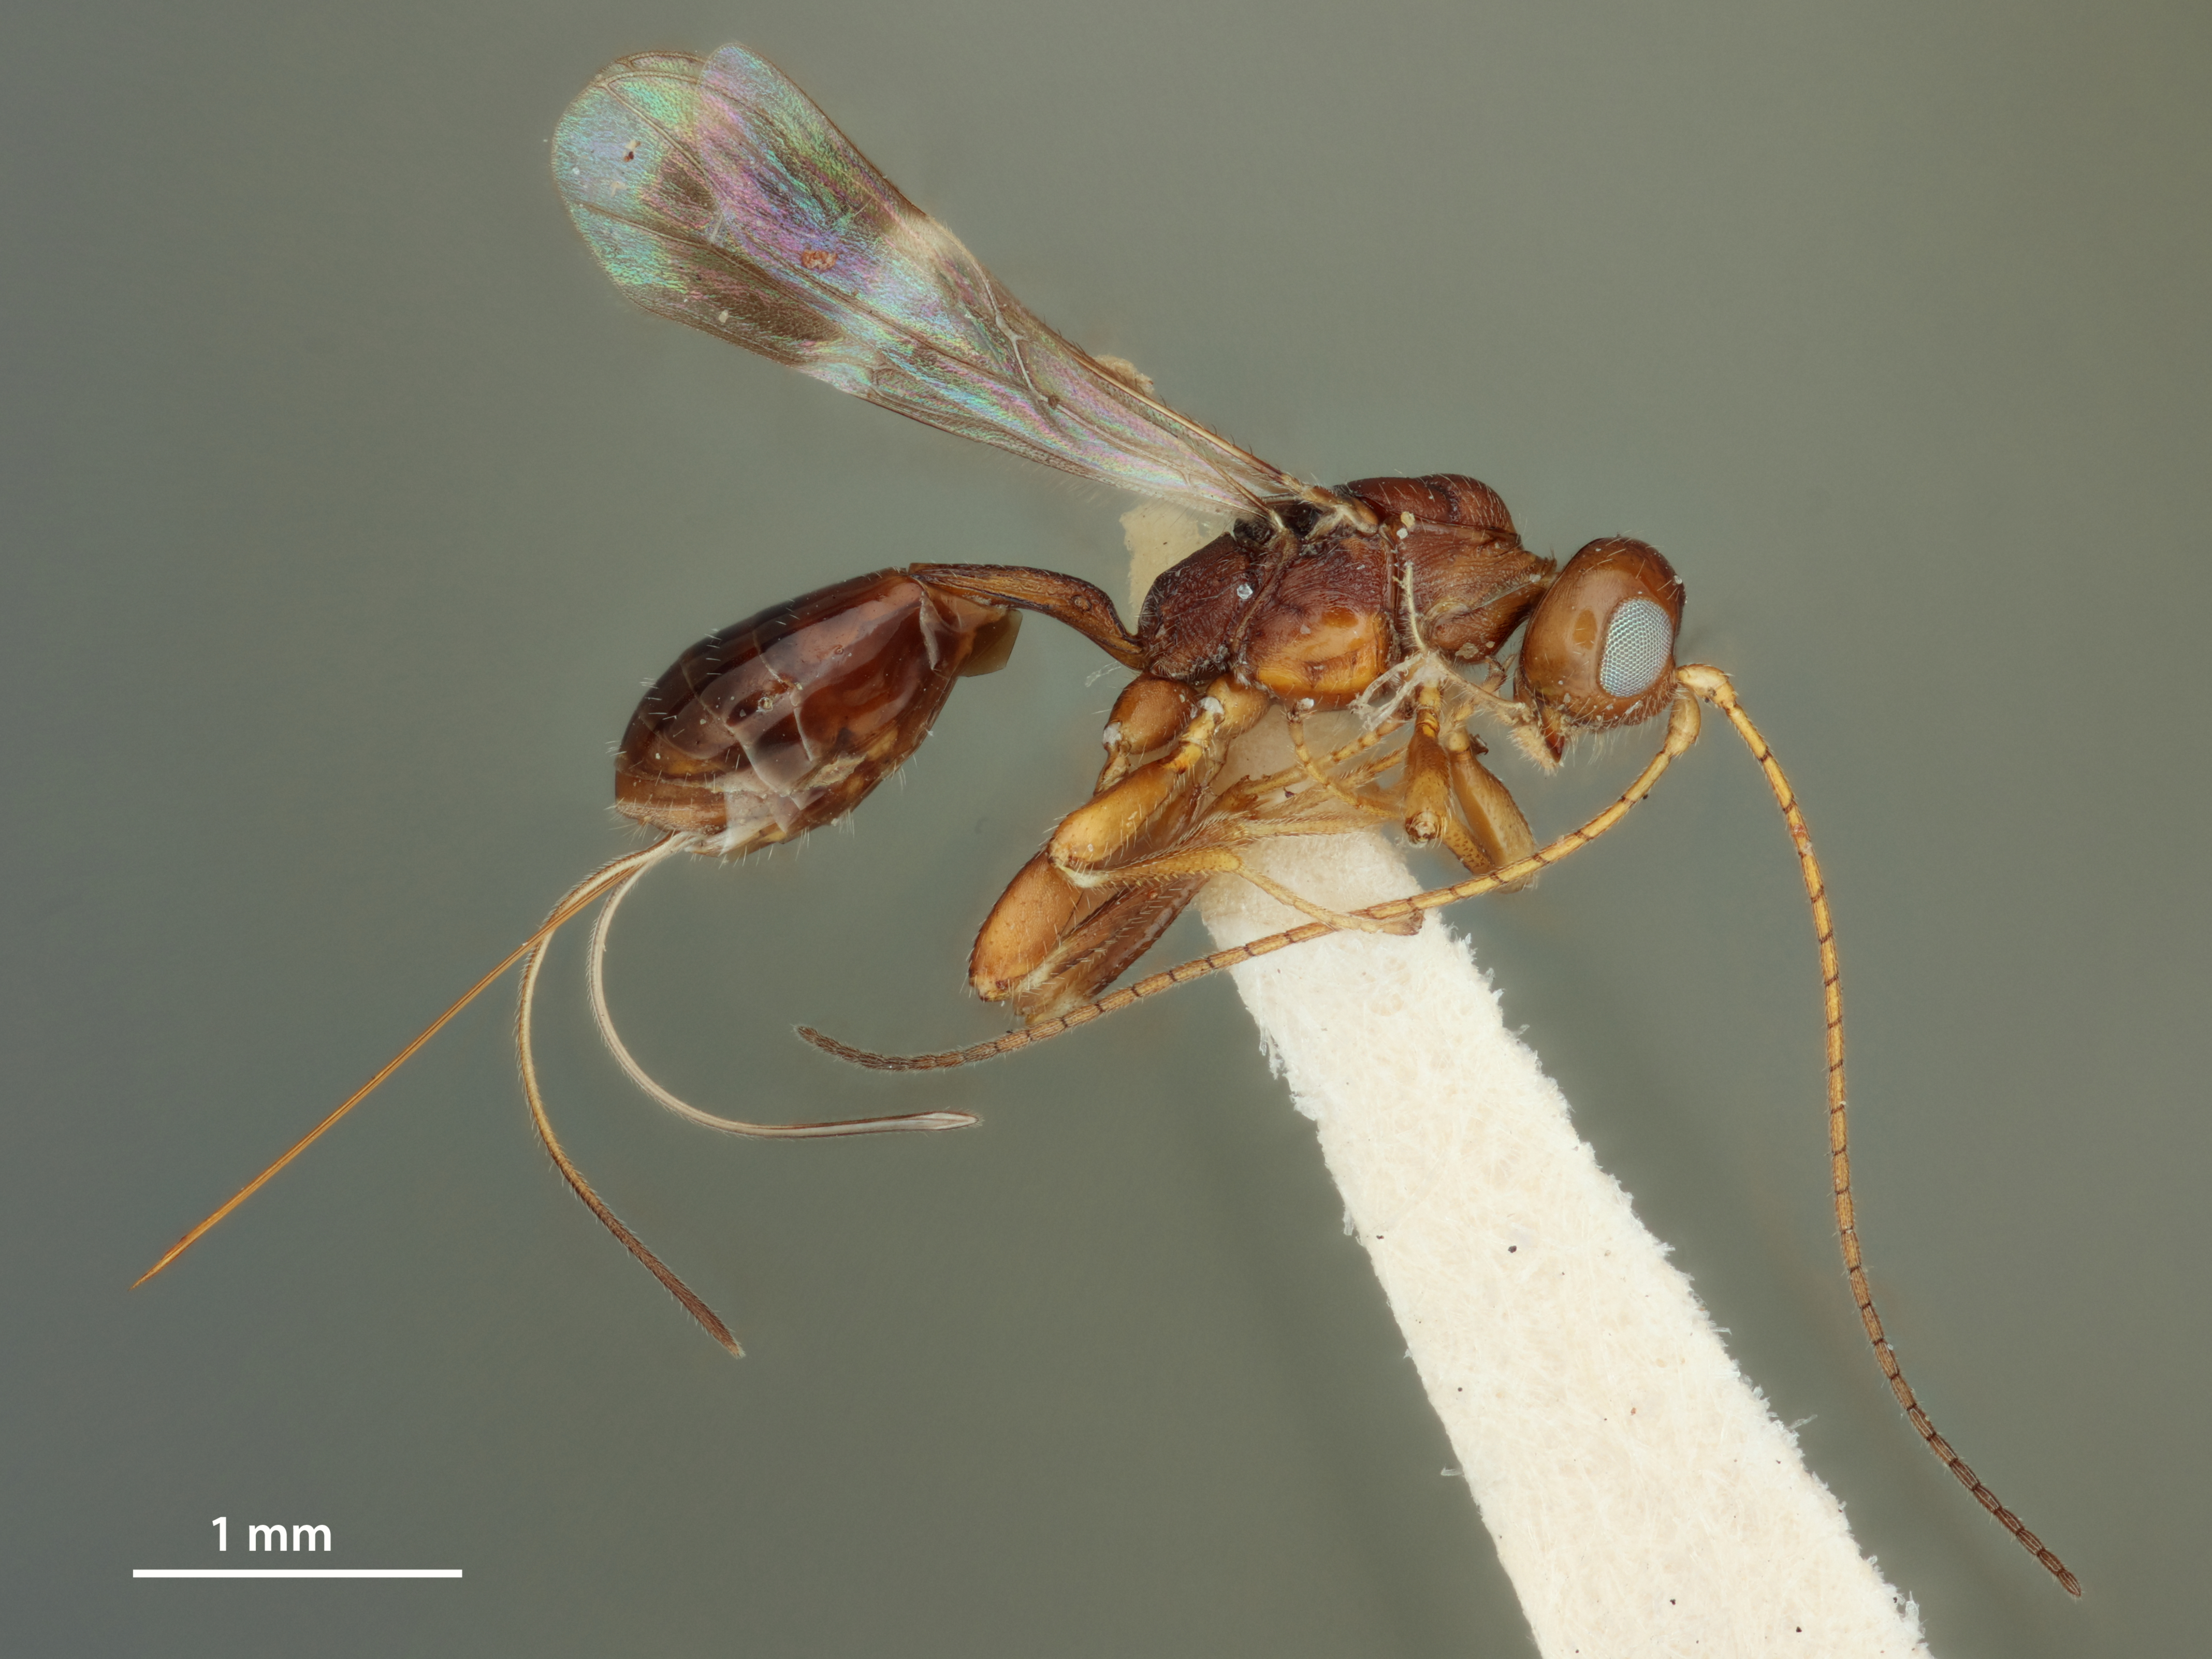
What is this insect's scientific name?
Spathius benefactor
